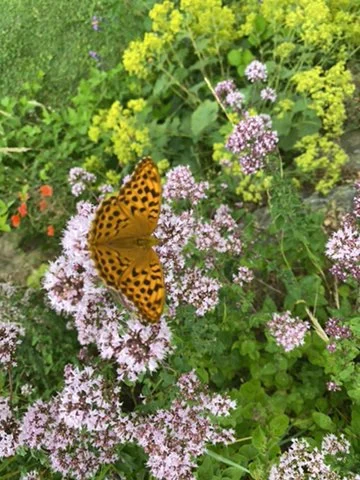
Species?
Argynnis paphia
